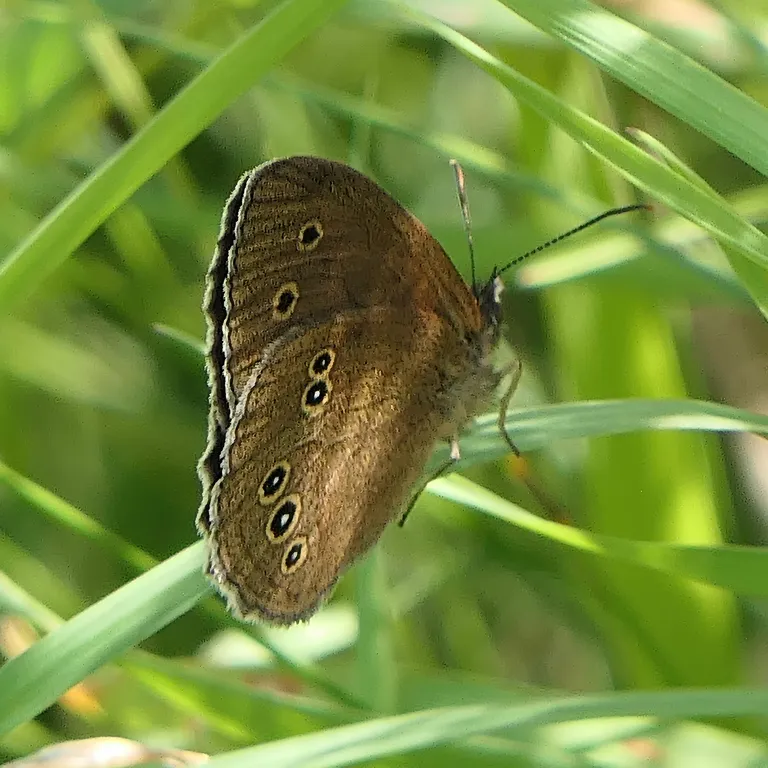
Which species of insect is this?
Aphantopus hyperantus
